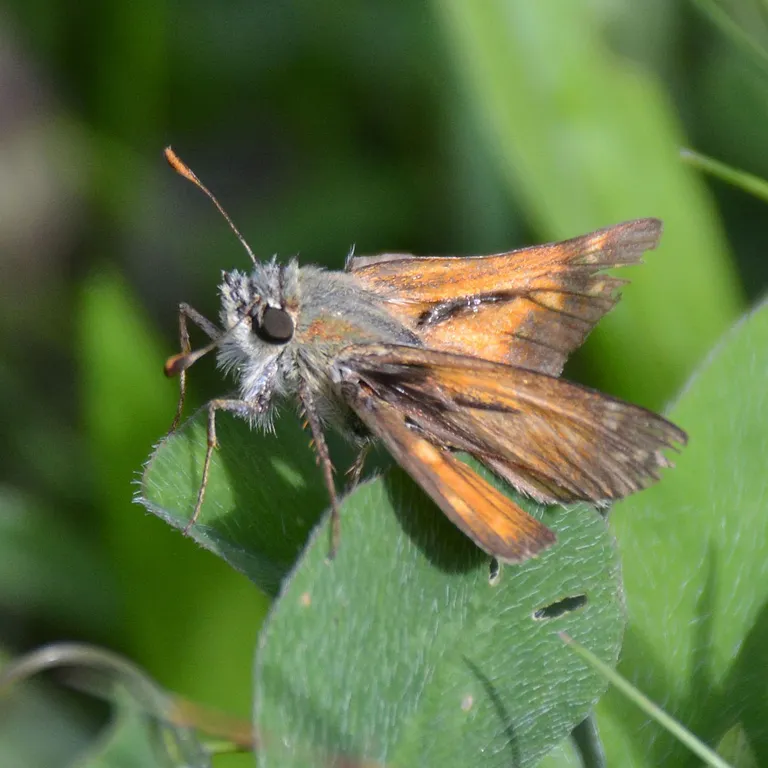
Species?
Hesperia comma
